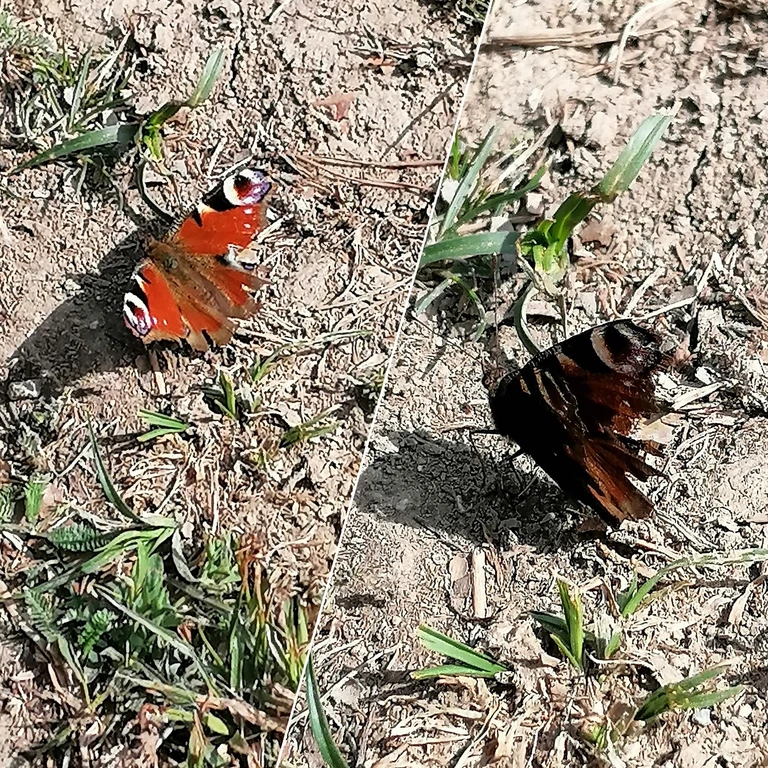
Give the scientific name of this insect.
Aglais io
